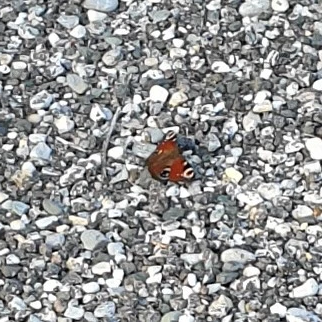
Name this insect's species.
Aglais io
